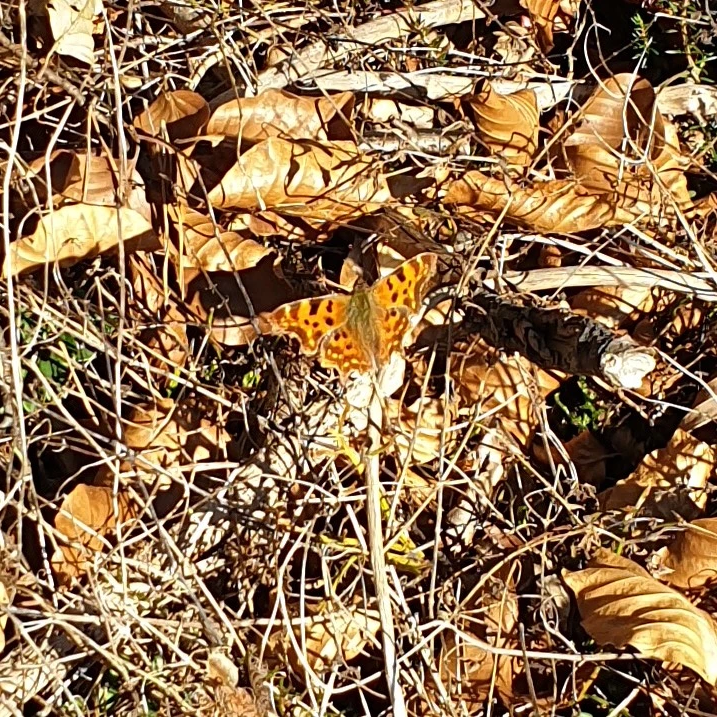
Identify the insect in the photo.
Polygonia c-album
